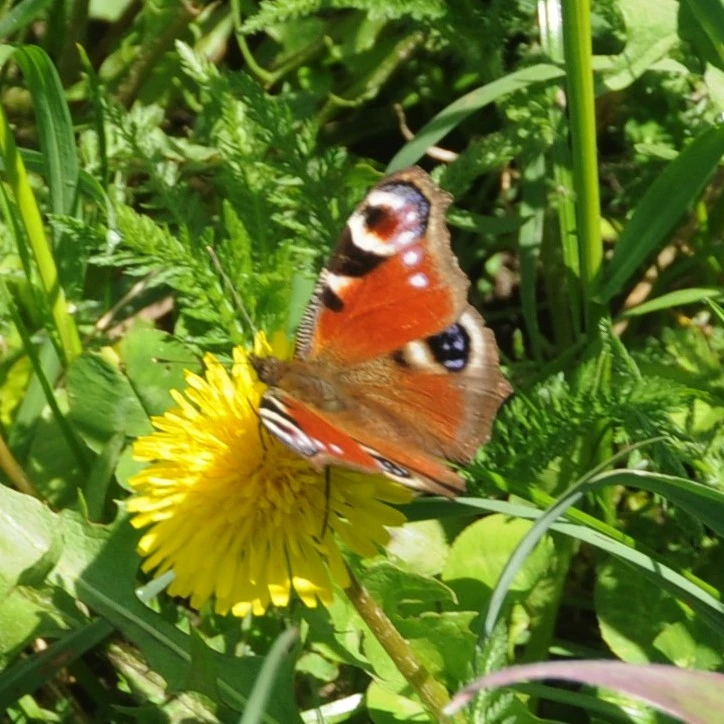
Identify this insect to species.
Aglais io
